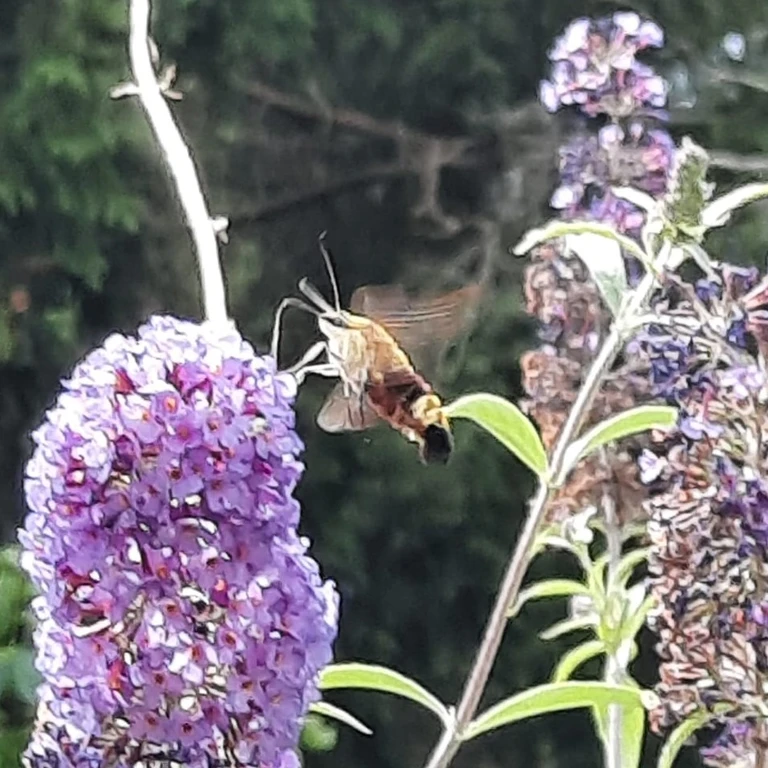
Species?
Hemaris fuciformis
